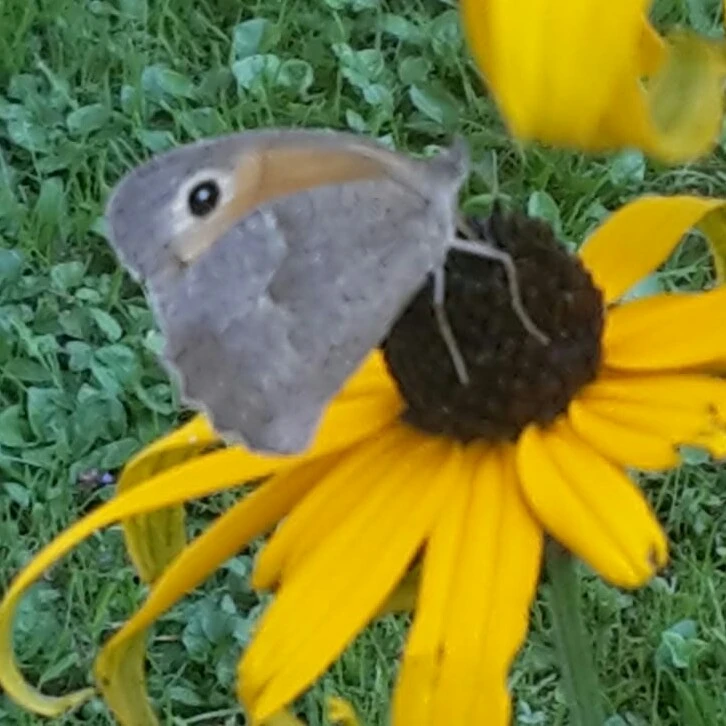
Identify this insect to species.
Maniola jurtina
